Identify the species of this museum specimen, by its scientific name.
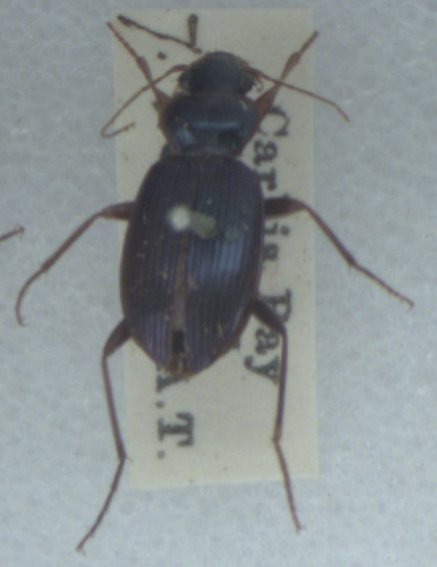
Leistus spinibarbis
